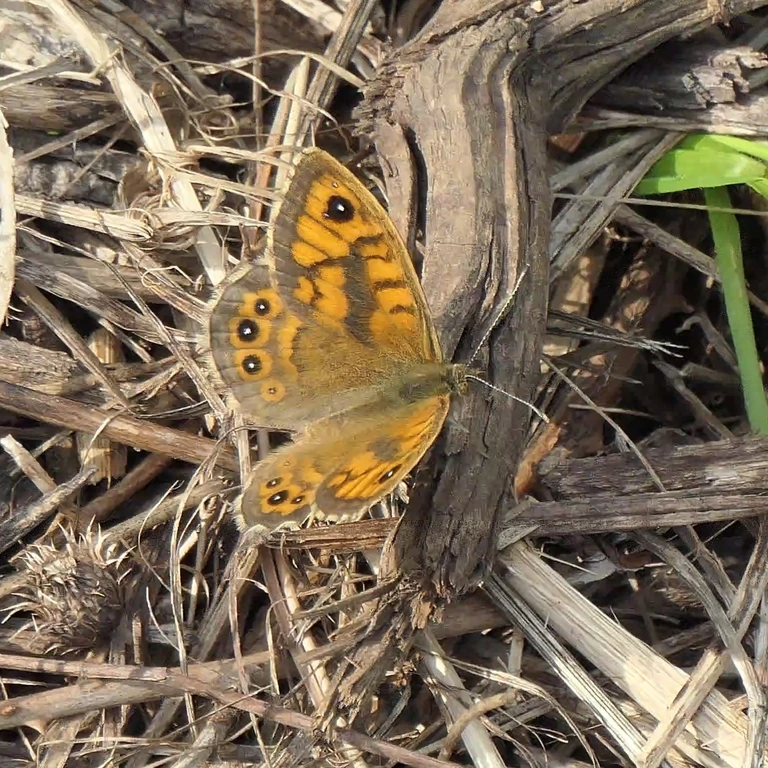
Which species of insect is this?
Lasiommata megera (also Pararge megera)
